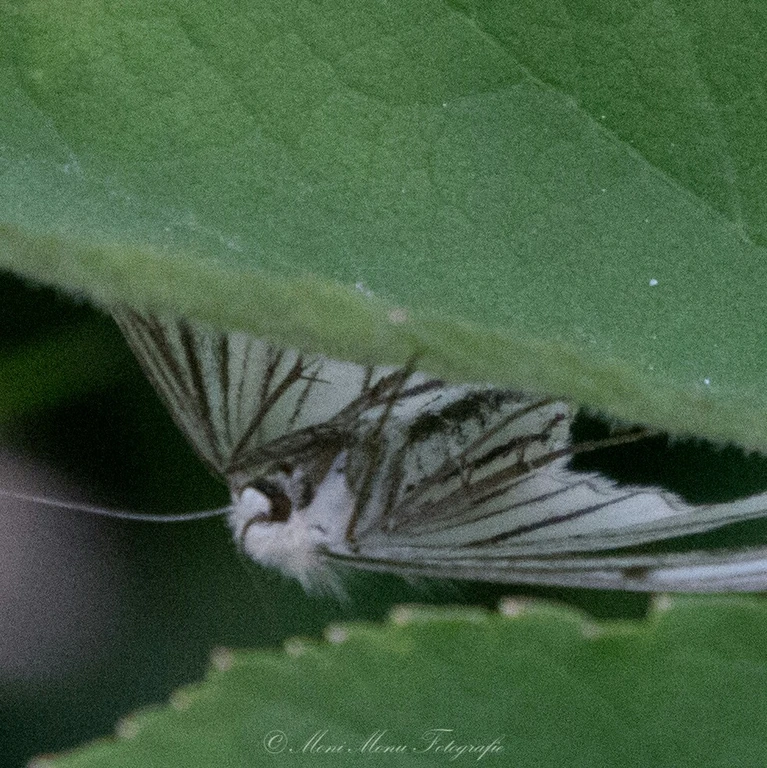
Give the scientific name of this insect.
Siona lineata
